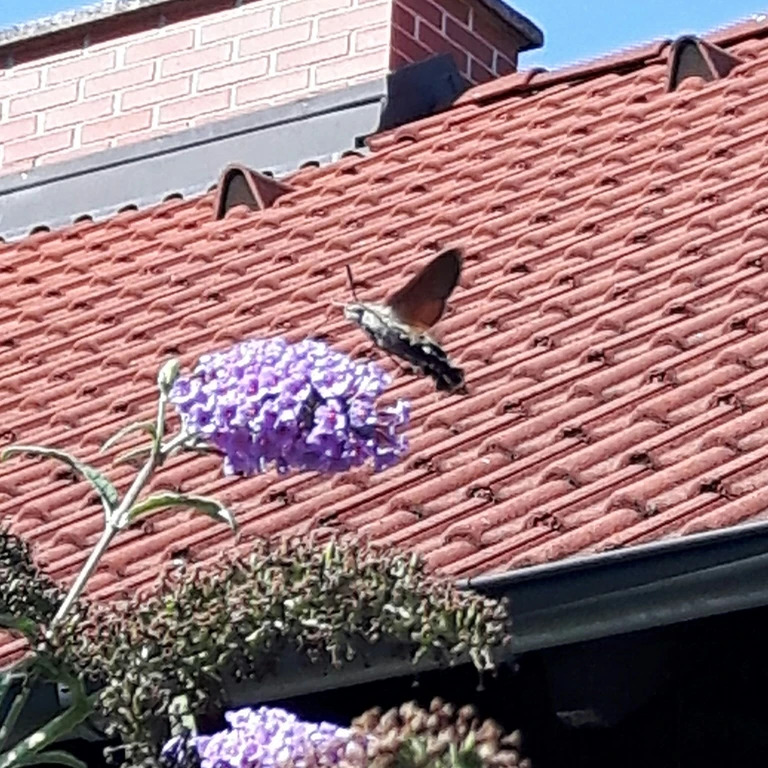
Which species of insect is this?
Macroglossum stellatarum
